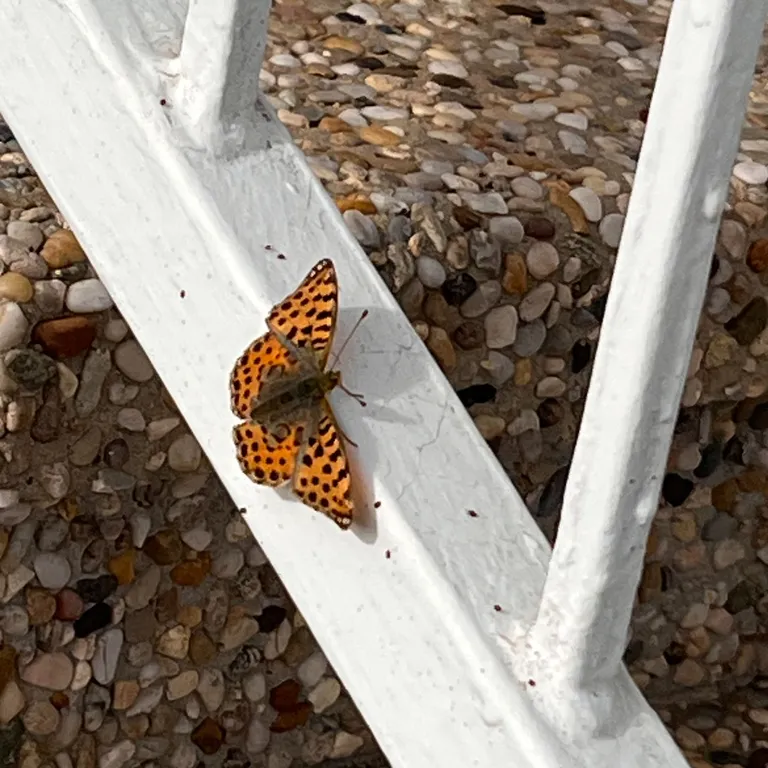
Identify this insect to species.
Issoria lathonia
